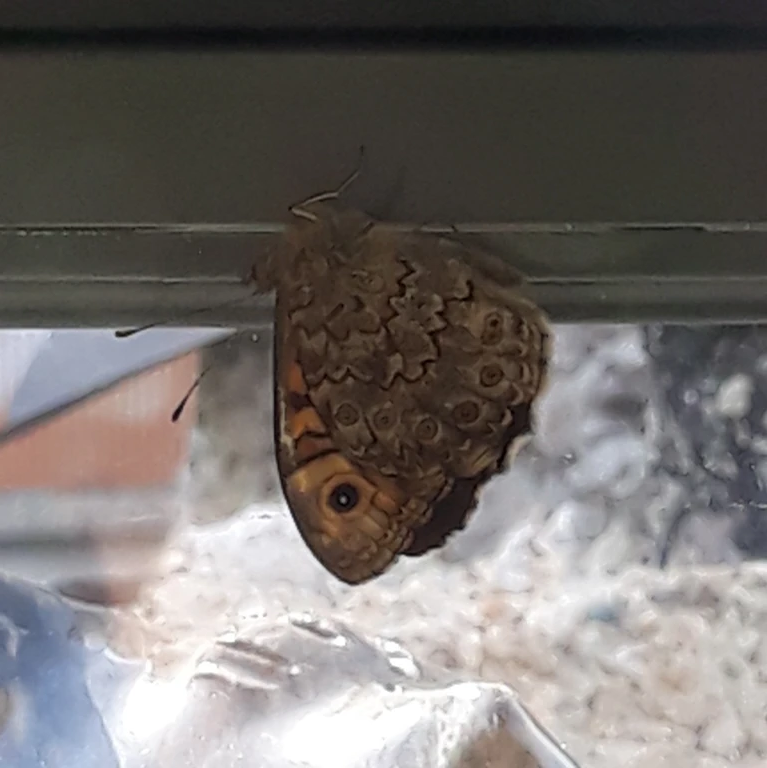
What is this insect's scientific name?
Lasiommata megera (also Pararge megera)
